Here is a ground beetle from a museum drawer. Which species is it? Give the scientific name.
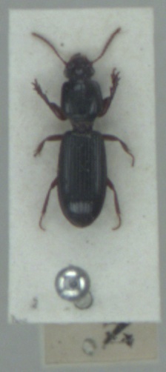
Clivina fossor
